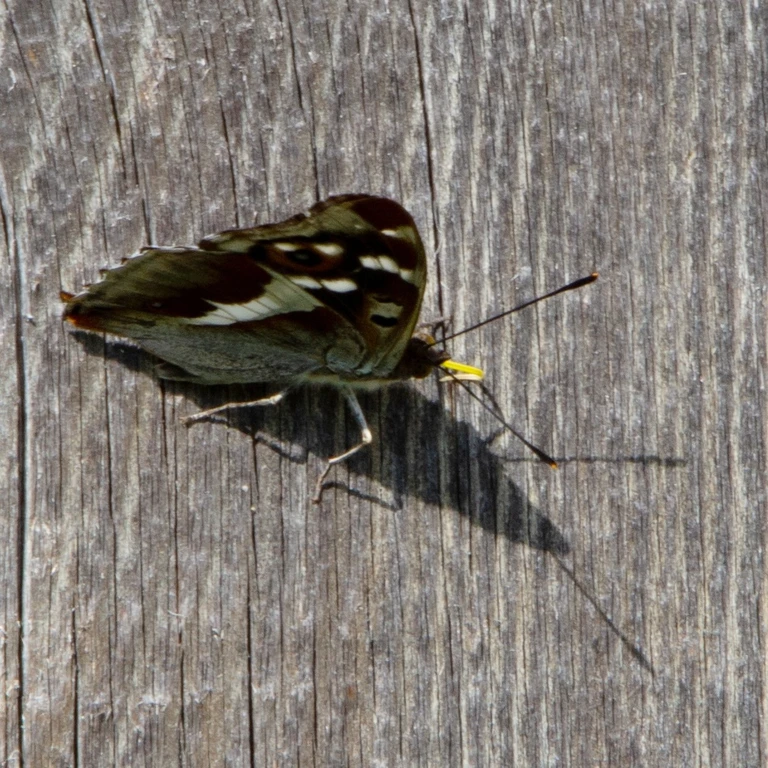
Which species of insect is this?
Apatura iris
